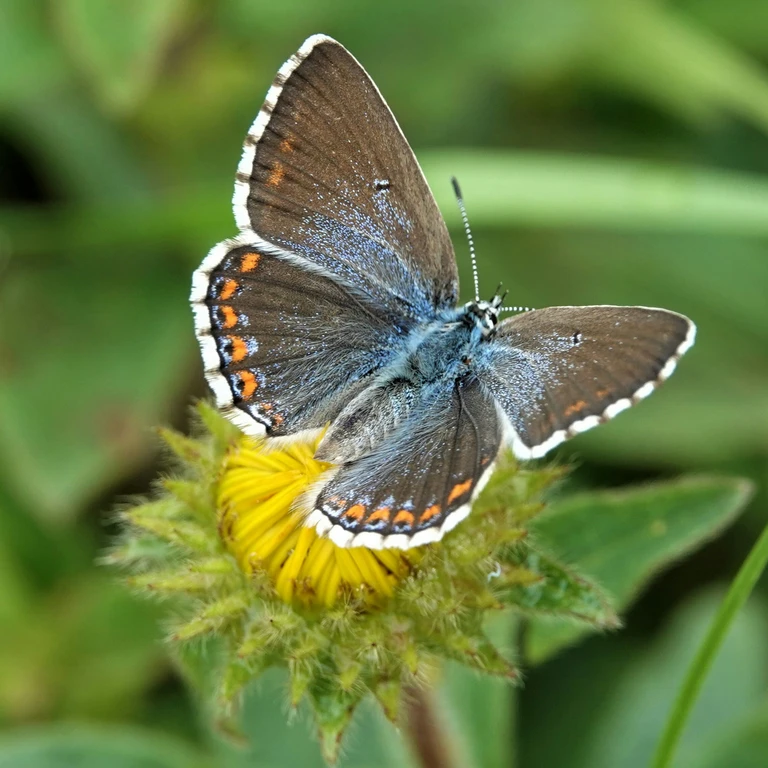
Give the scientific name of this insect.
Lysandra bellargus
